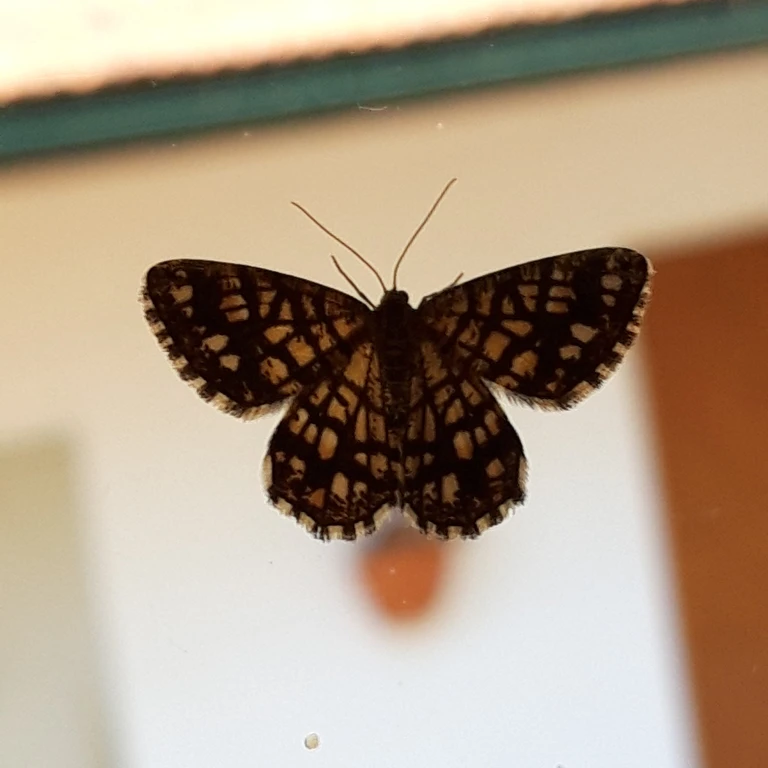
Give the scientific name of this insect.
Chiasmia clathrata
